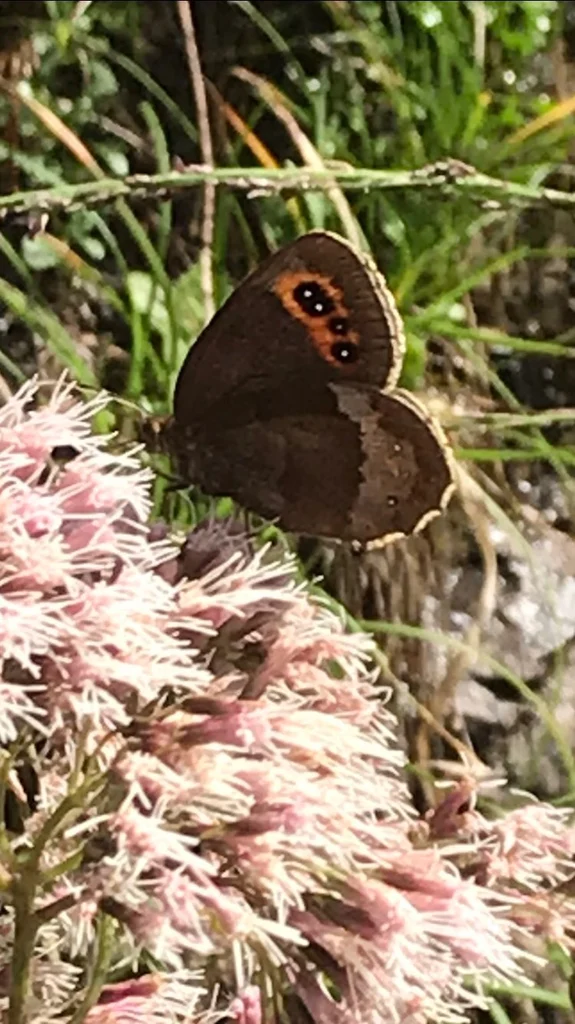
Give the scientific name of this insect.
Erebia aethiops
